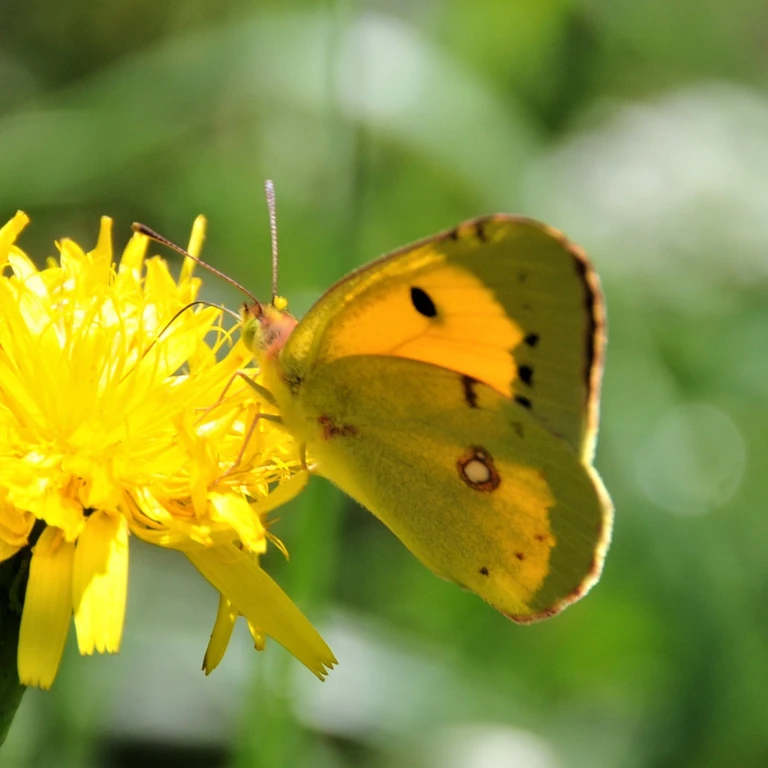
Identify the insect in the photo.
Colias croceus
